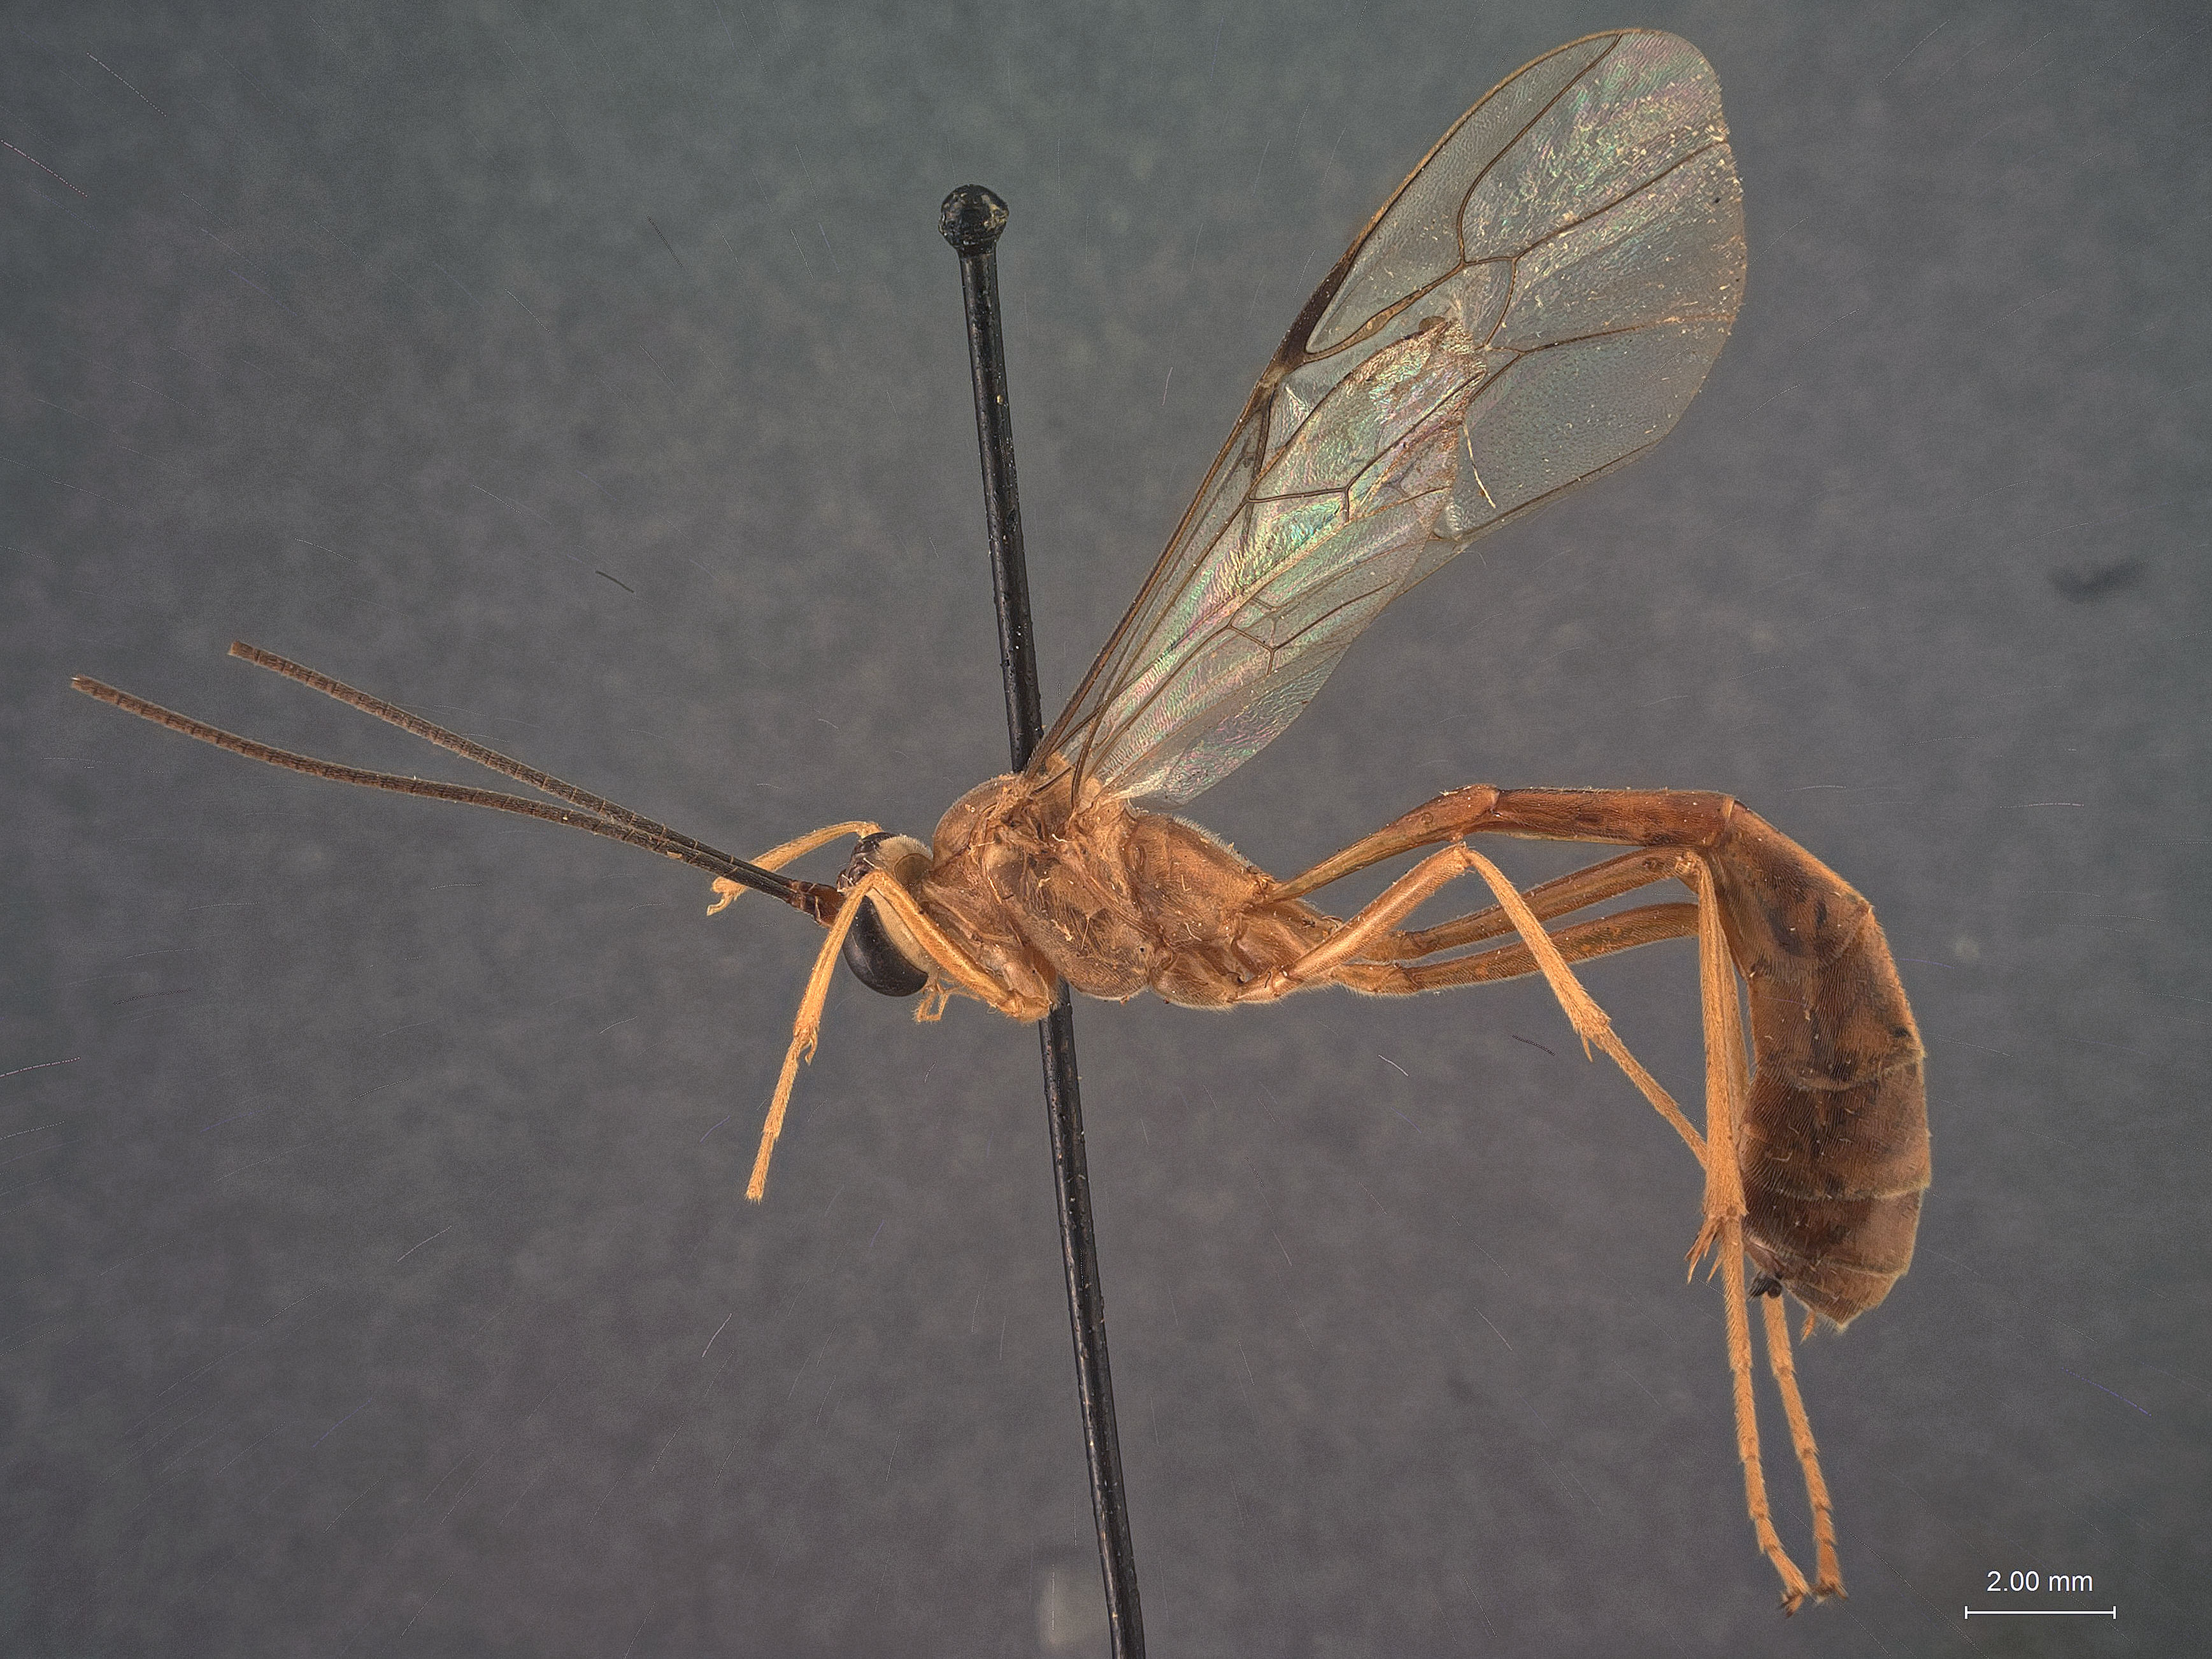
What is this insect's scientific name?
Enicospilus liris
